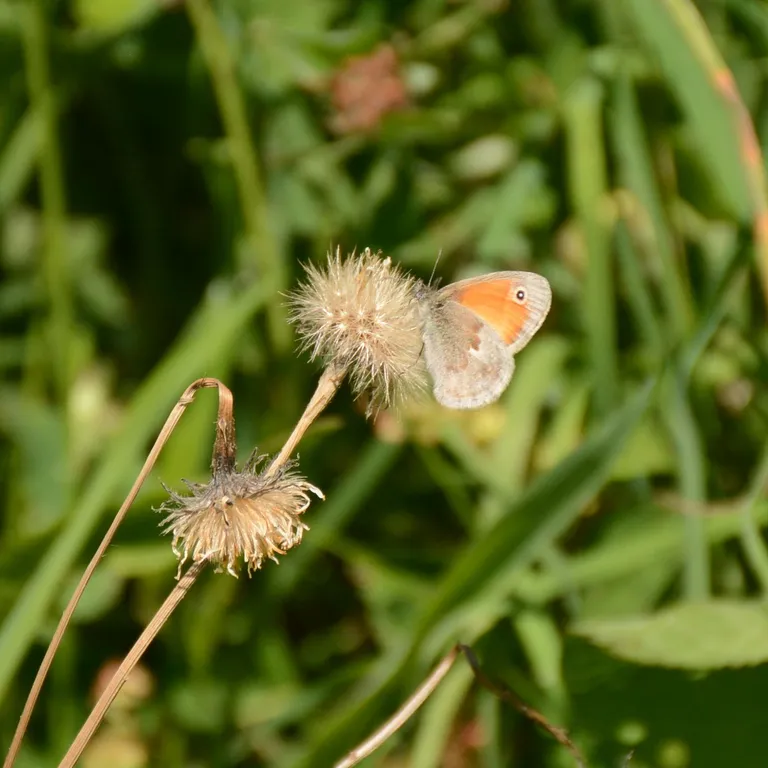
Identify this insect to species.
Coenonympha pamphilus
